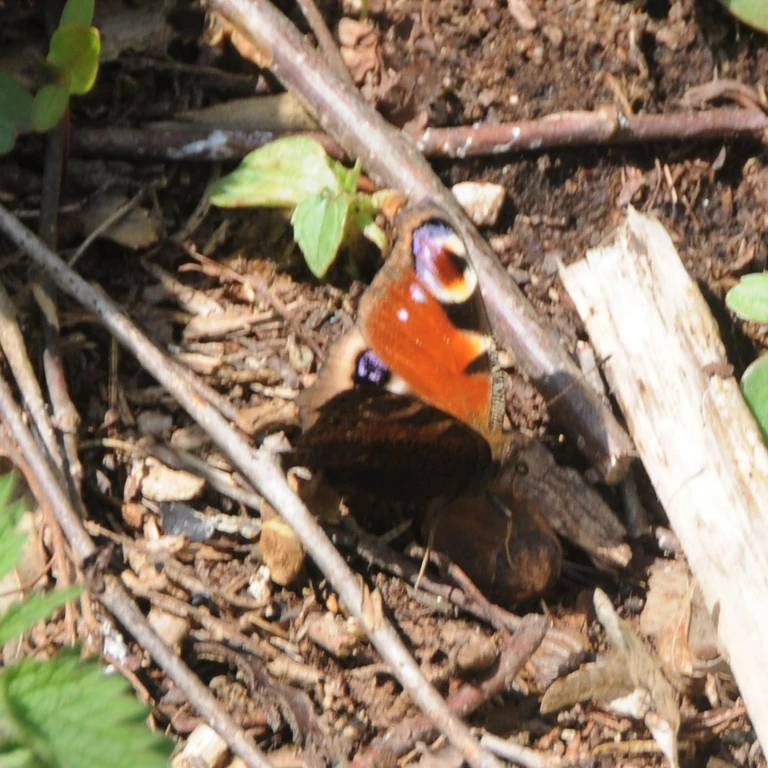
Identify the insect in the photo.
Aglais io
